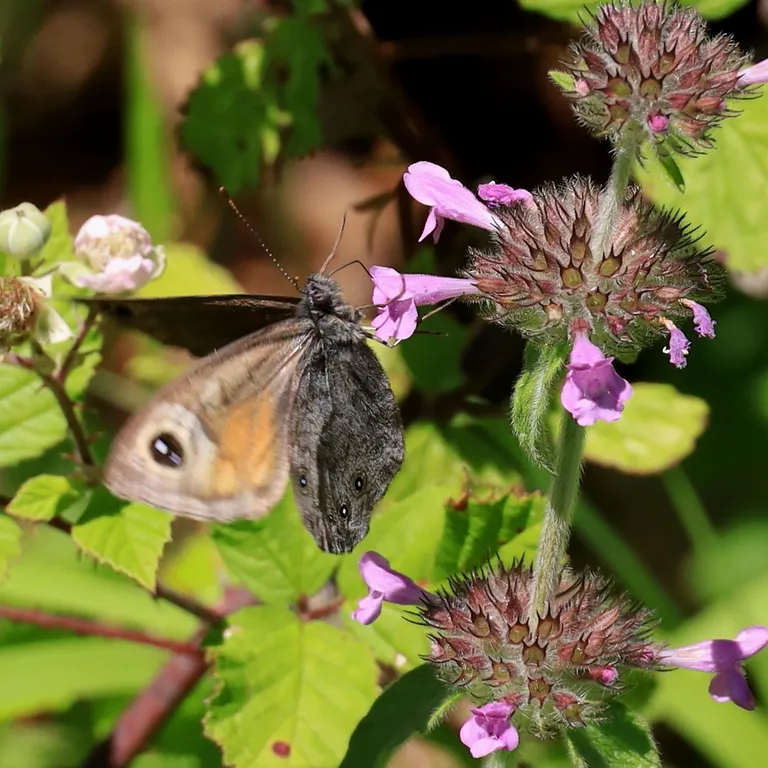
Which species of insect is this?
Lasiommata maera (also Pararge maera)
